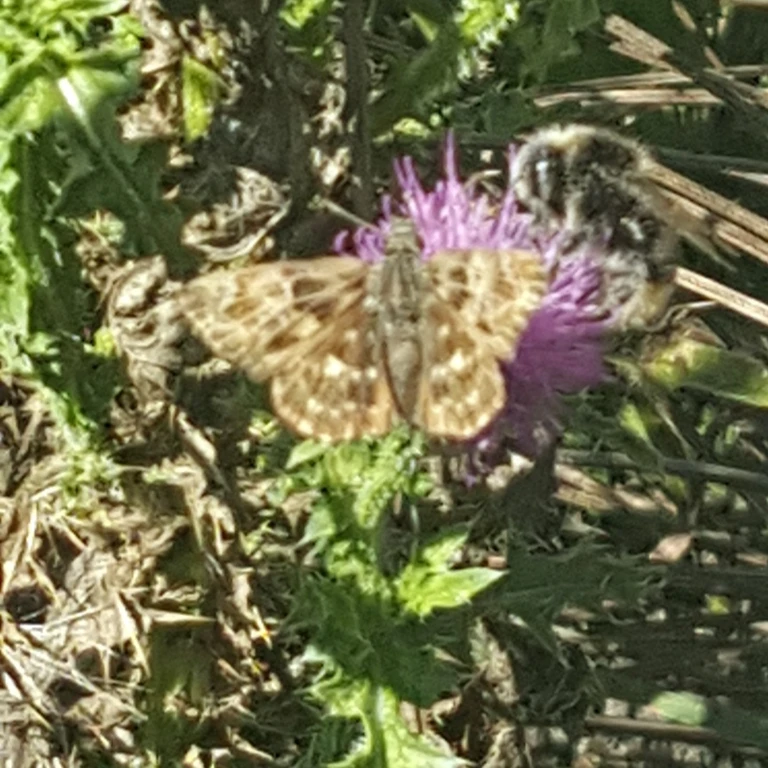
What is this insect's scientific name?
Carcharodus alceae
